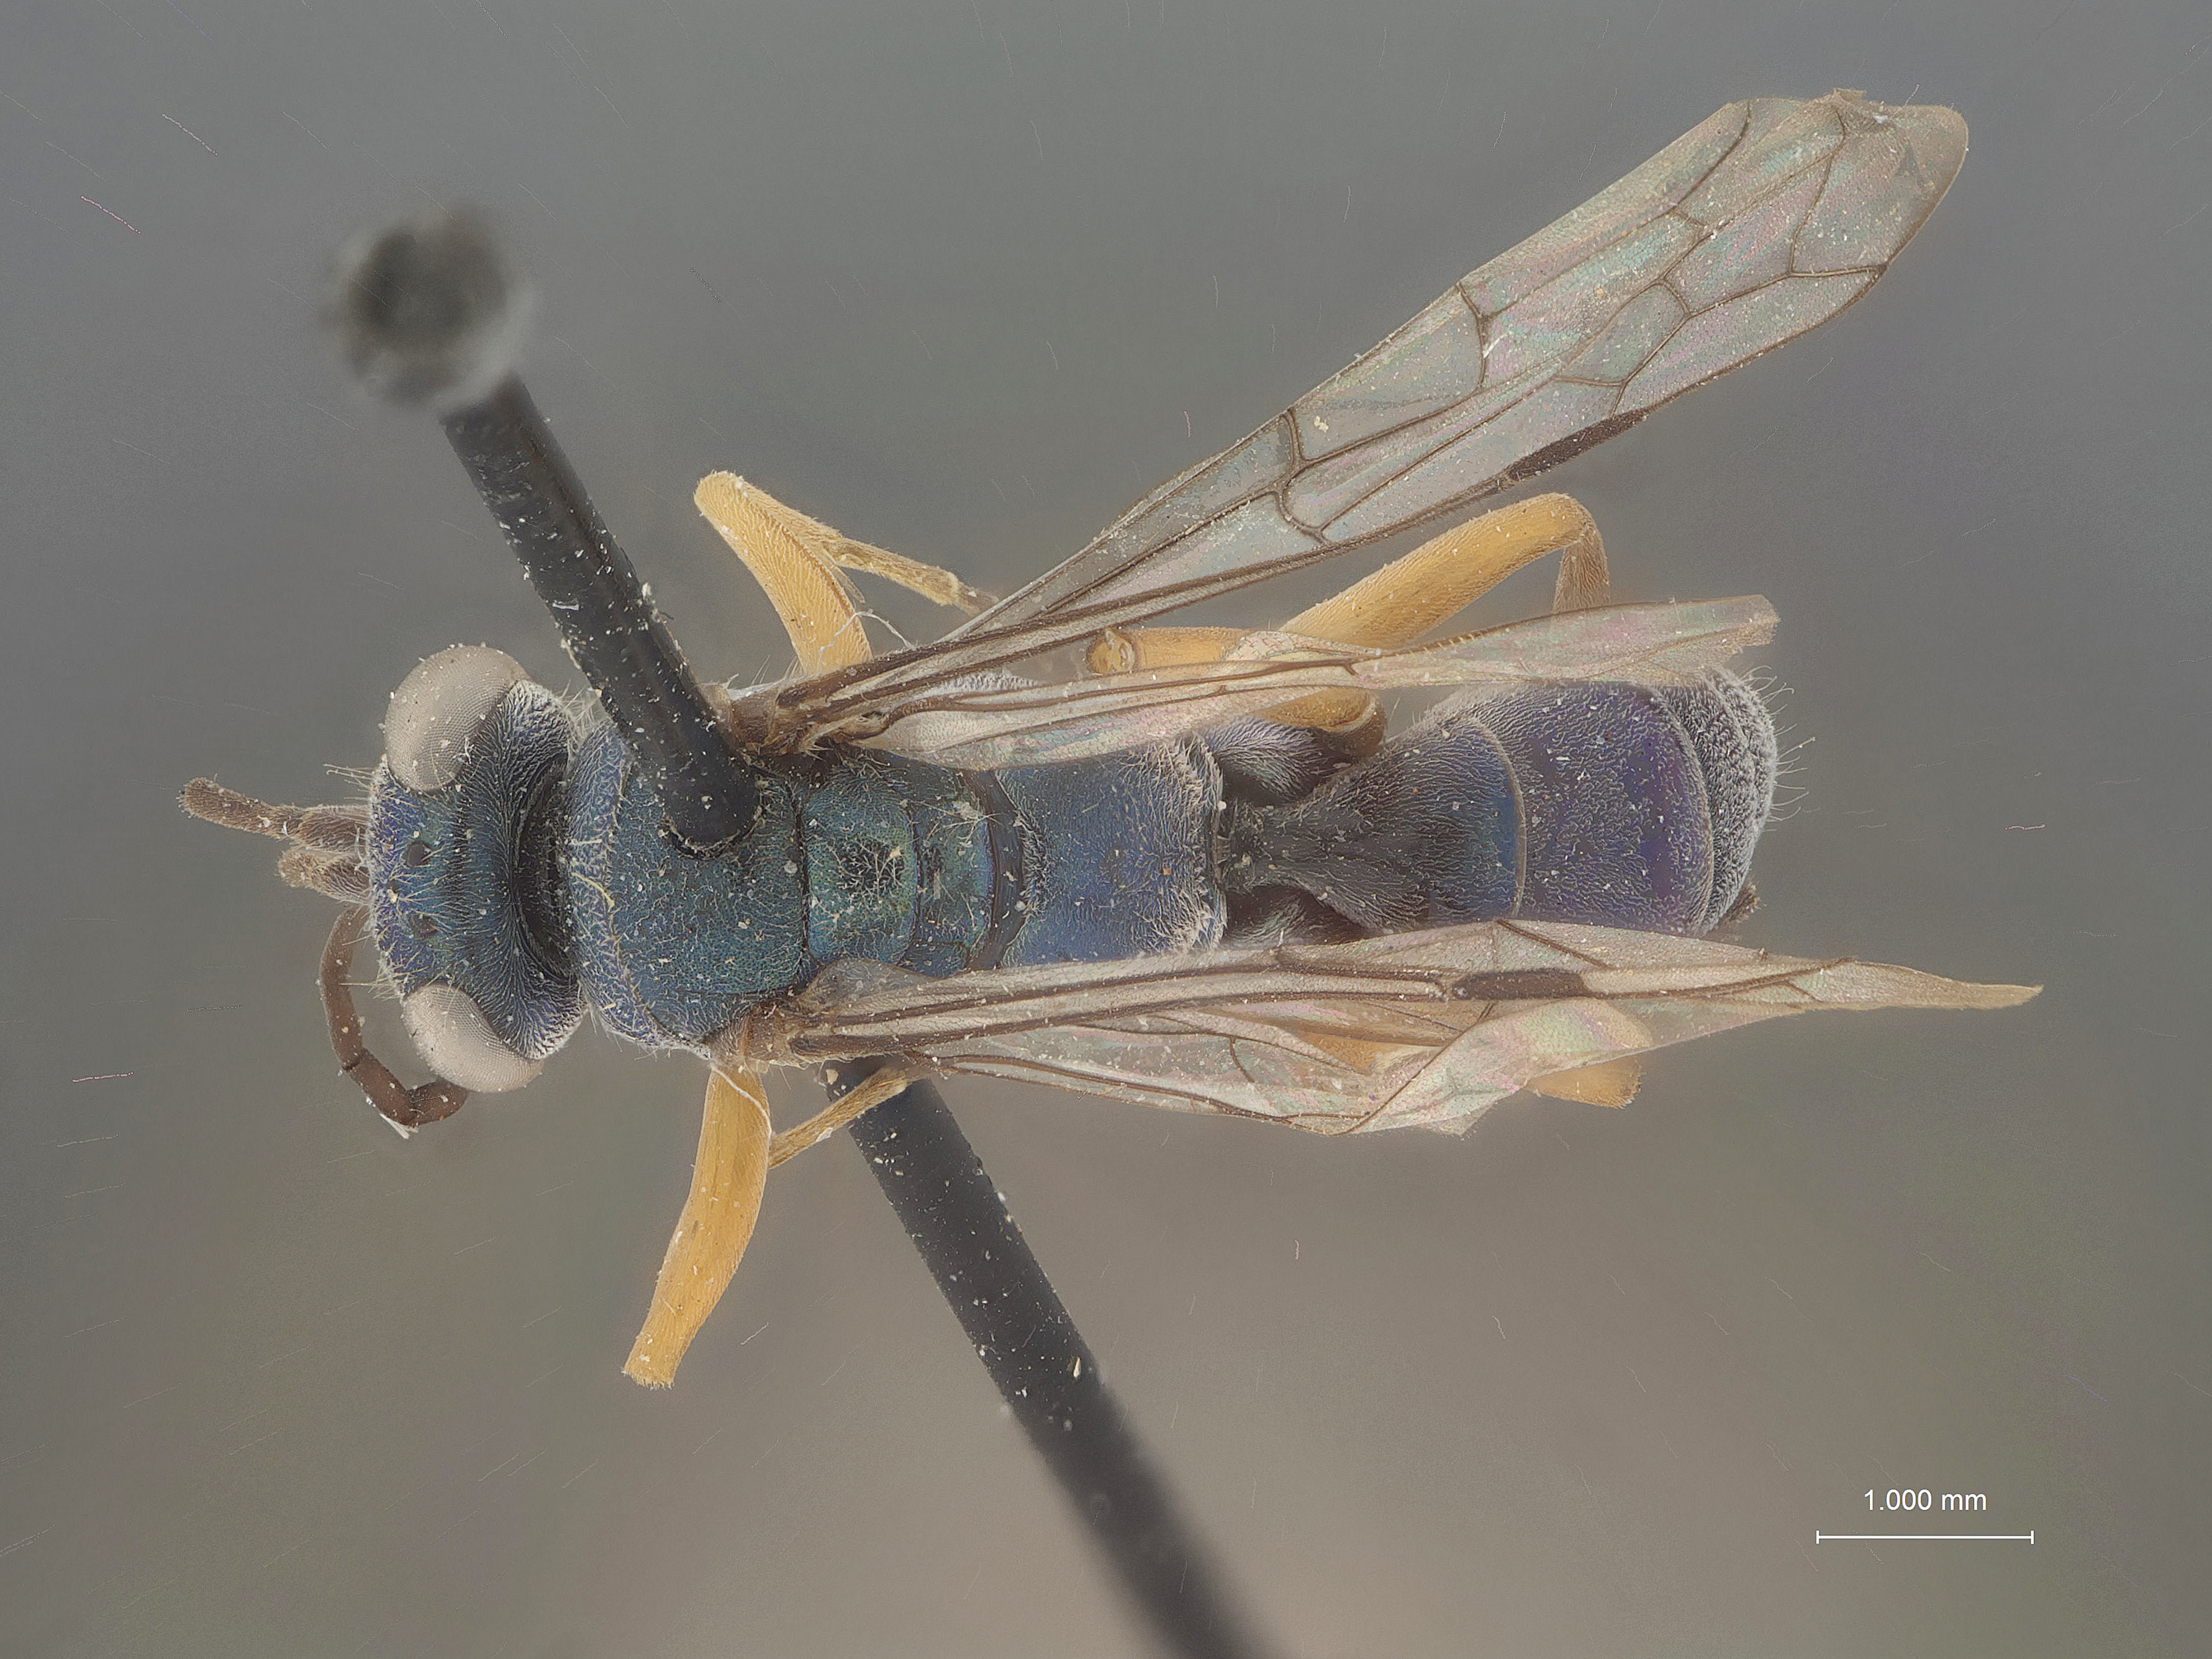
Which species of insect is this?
Auplopus olivarus
